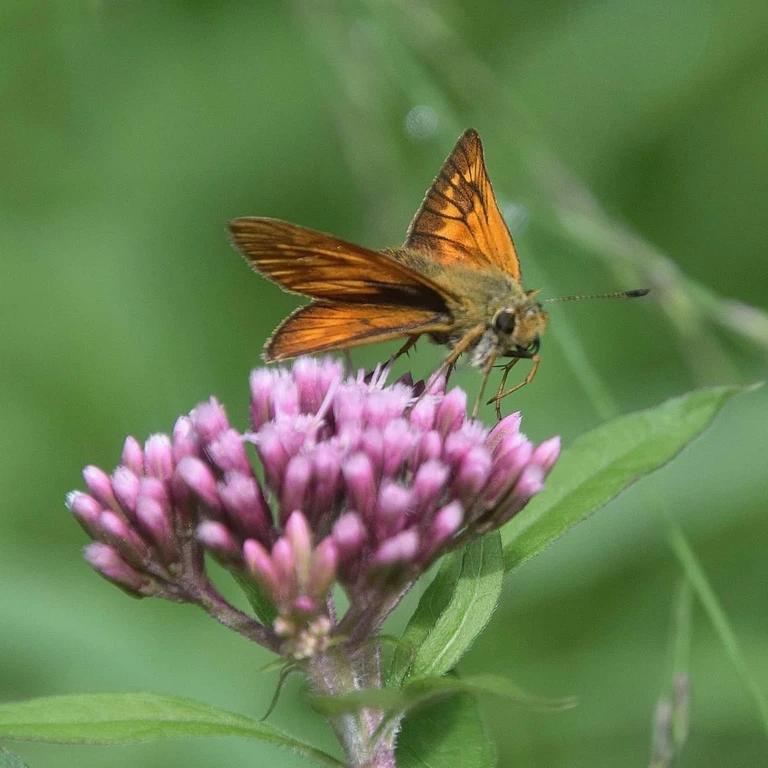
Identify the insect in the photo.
Ochlodes sylvanus (also Ochlodes venata)
